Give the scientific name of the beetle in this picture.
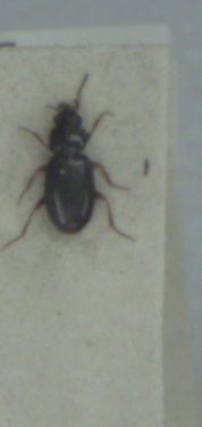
Bembidion obtusum
